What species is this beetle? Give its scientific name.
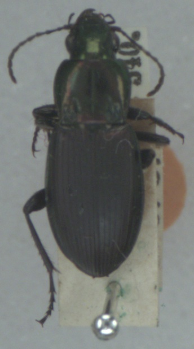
Poecilus lepidus
